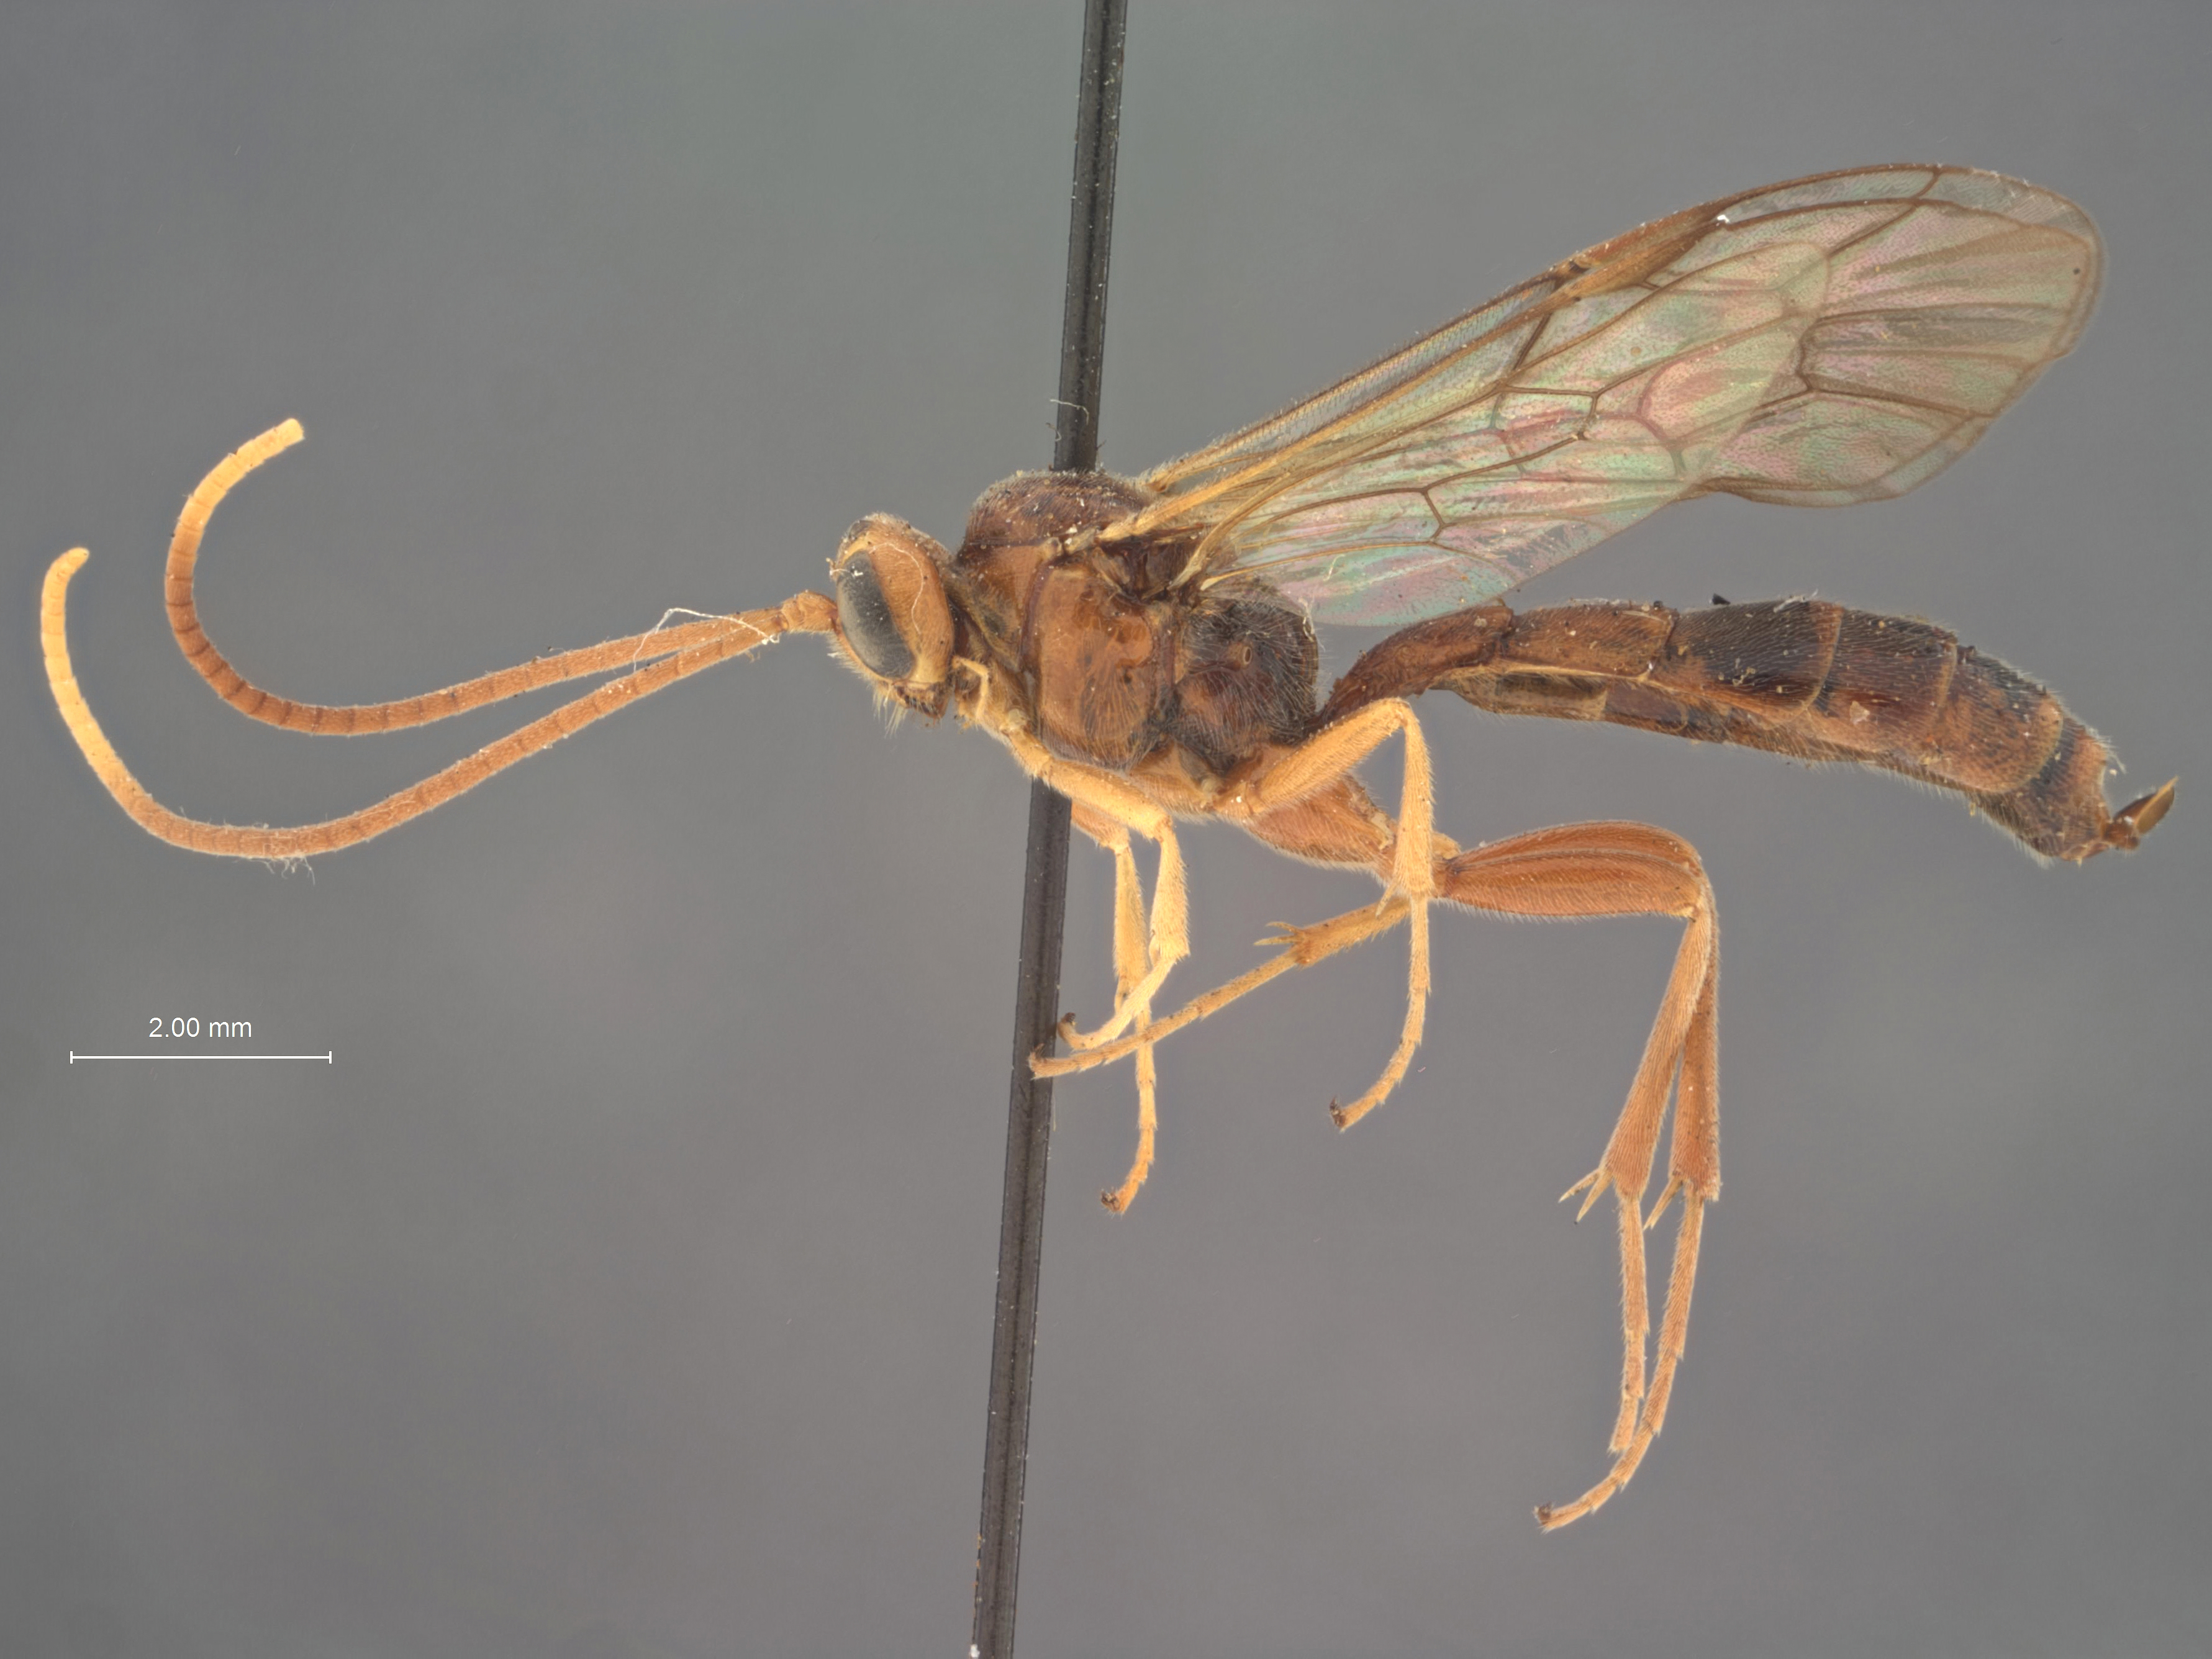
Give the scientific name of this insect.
Ctenopelma cuficeps
